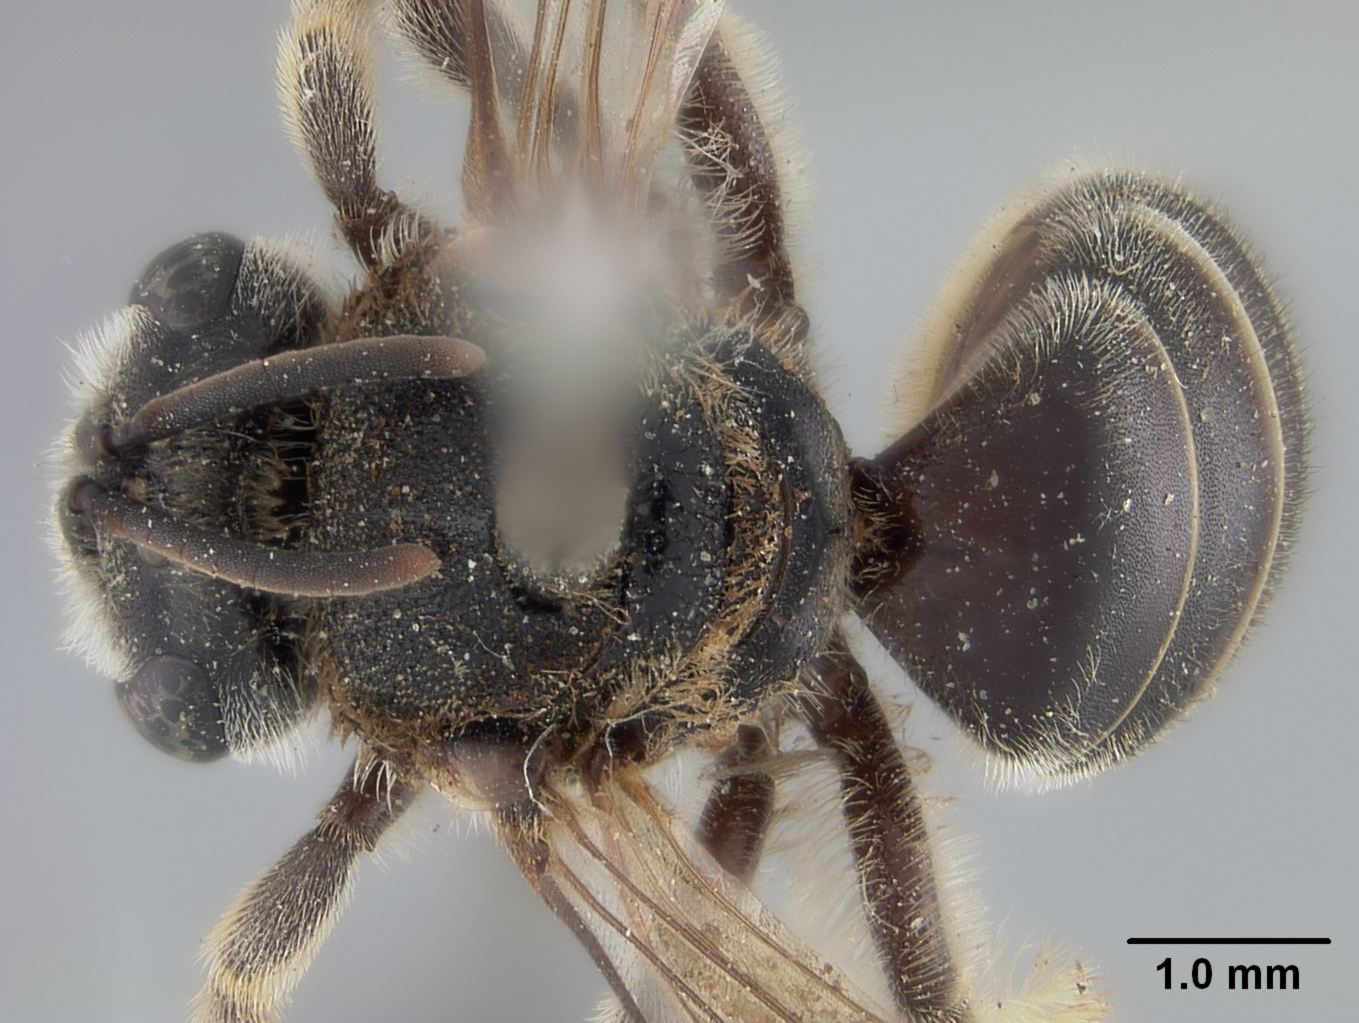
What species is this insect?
Nomia perconcinna
